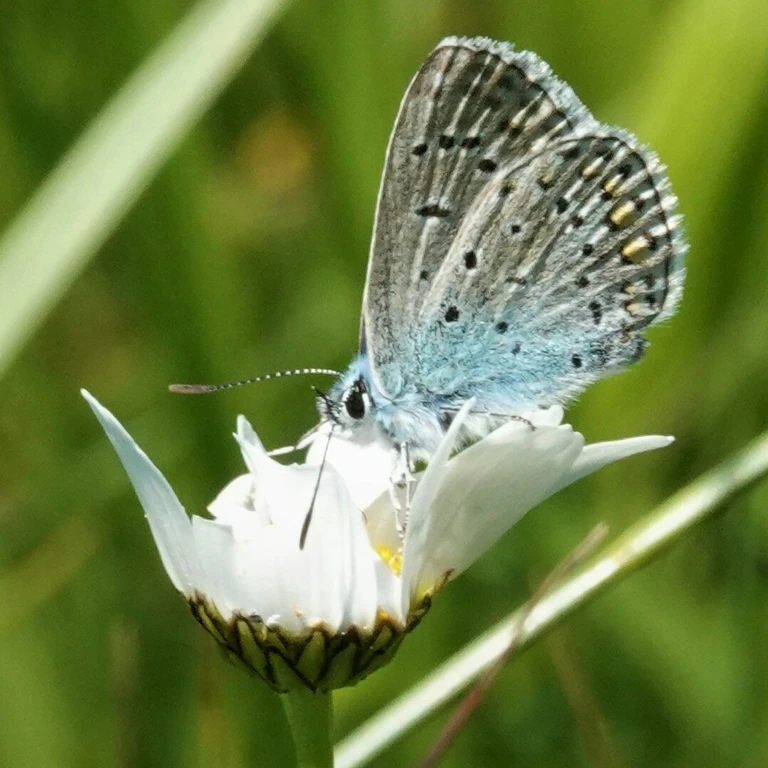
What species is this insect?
Polyommatus icarus
